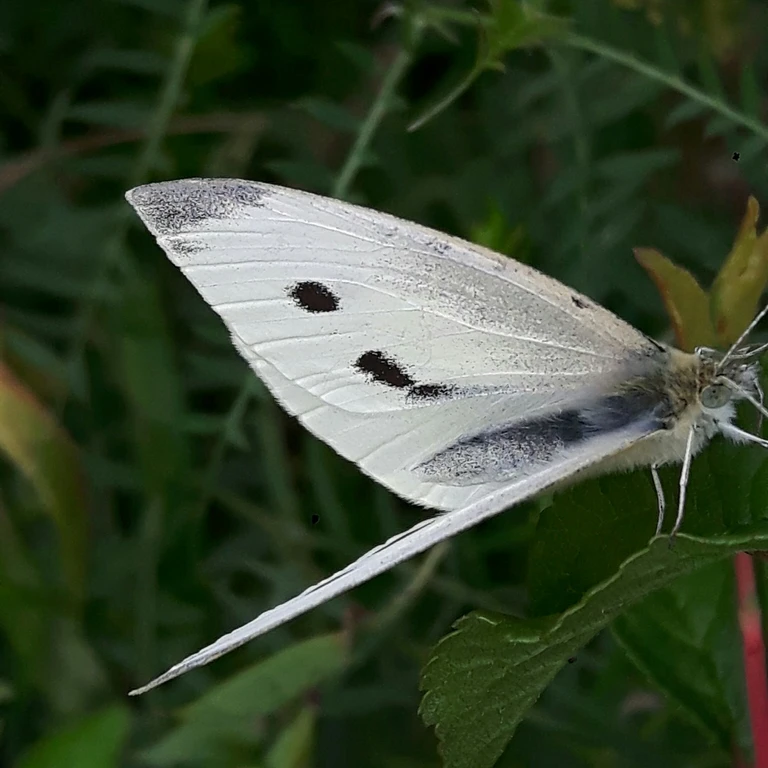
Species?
Pieris rapae
